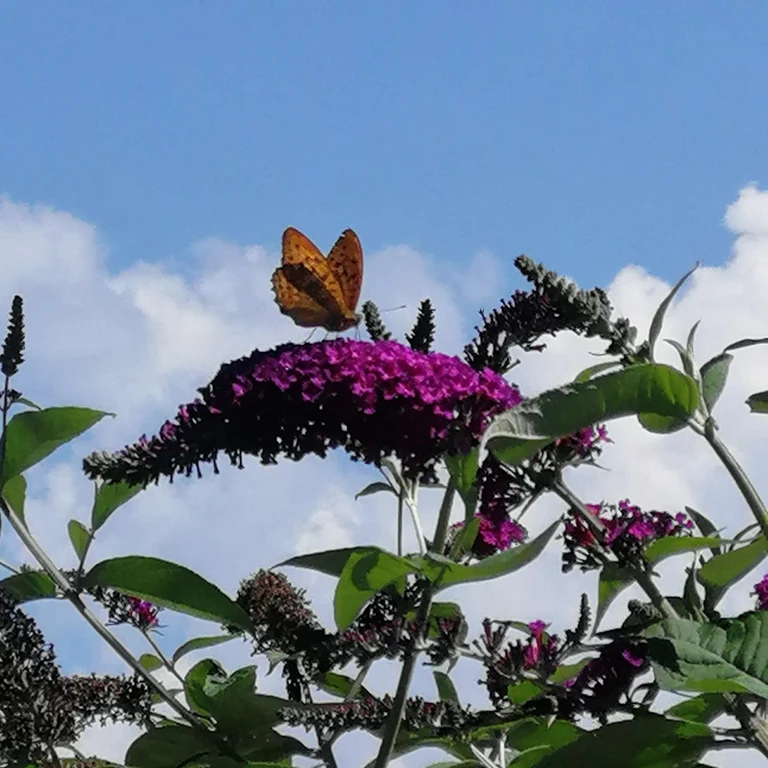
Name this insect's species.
Argynnis paphia
